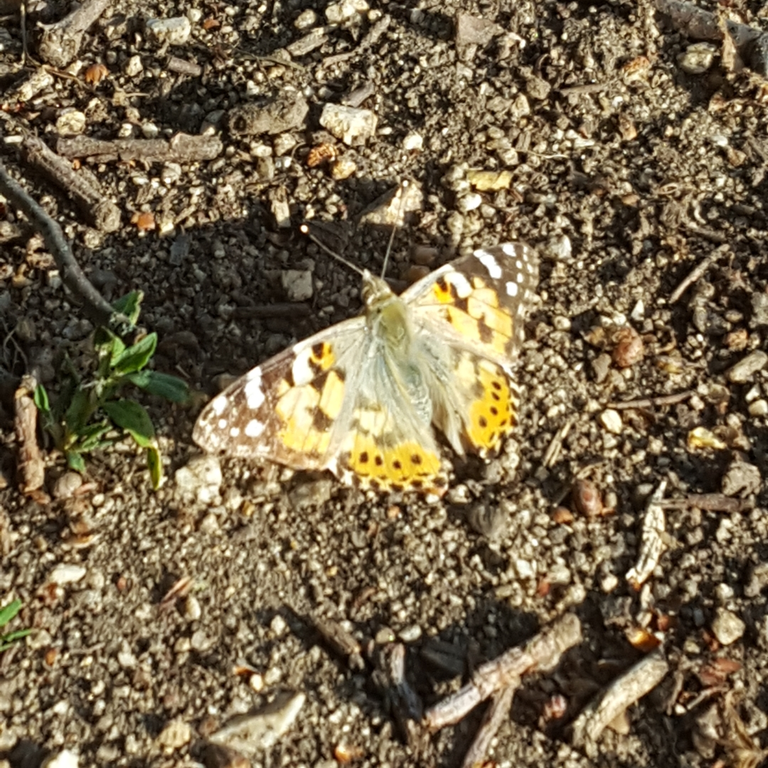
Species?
Vanessa cardui
